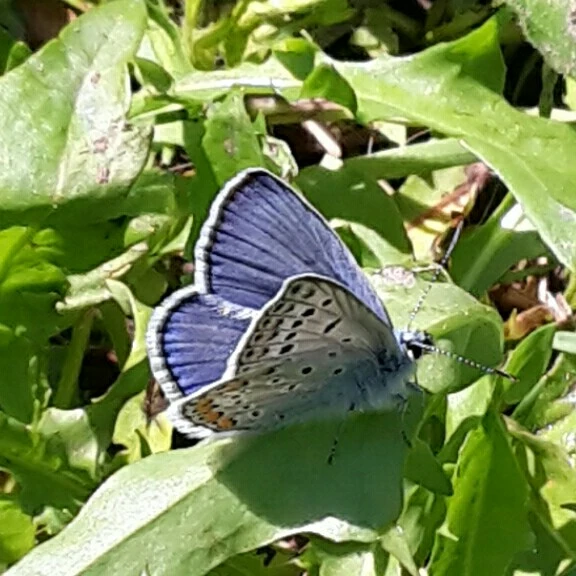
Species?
Polyommatus icarus
